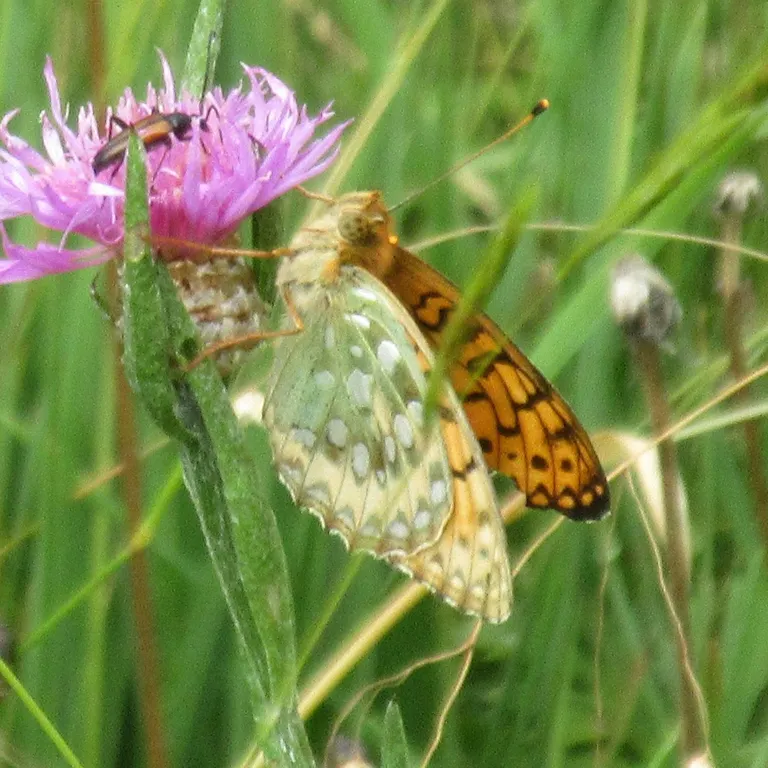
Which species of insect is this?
Speyeria aglaja
